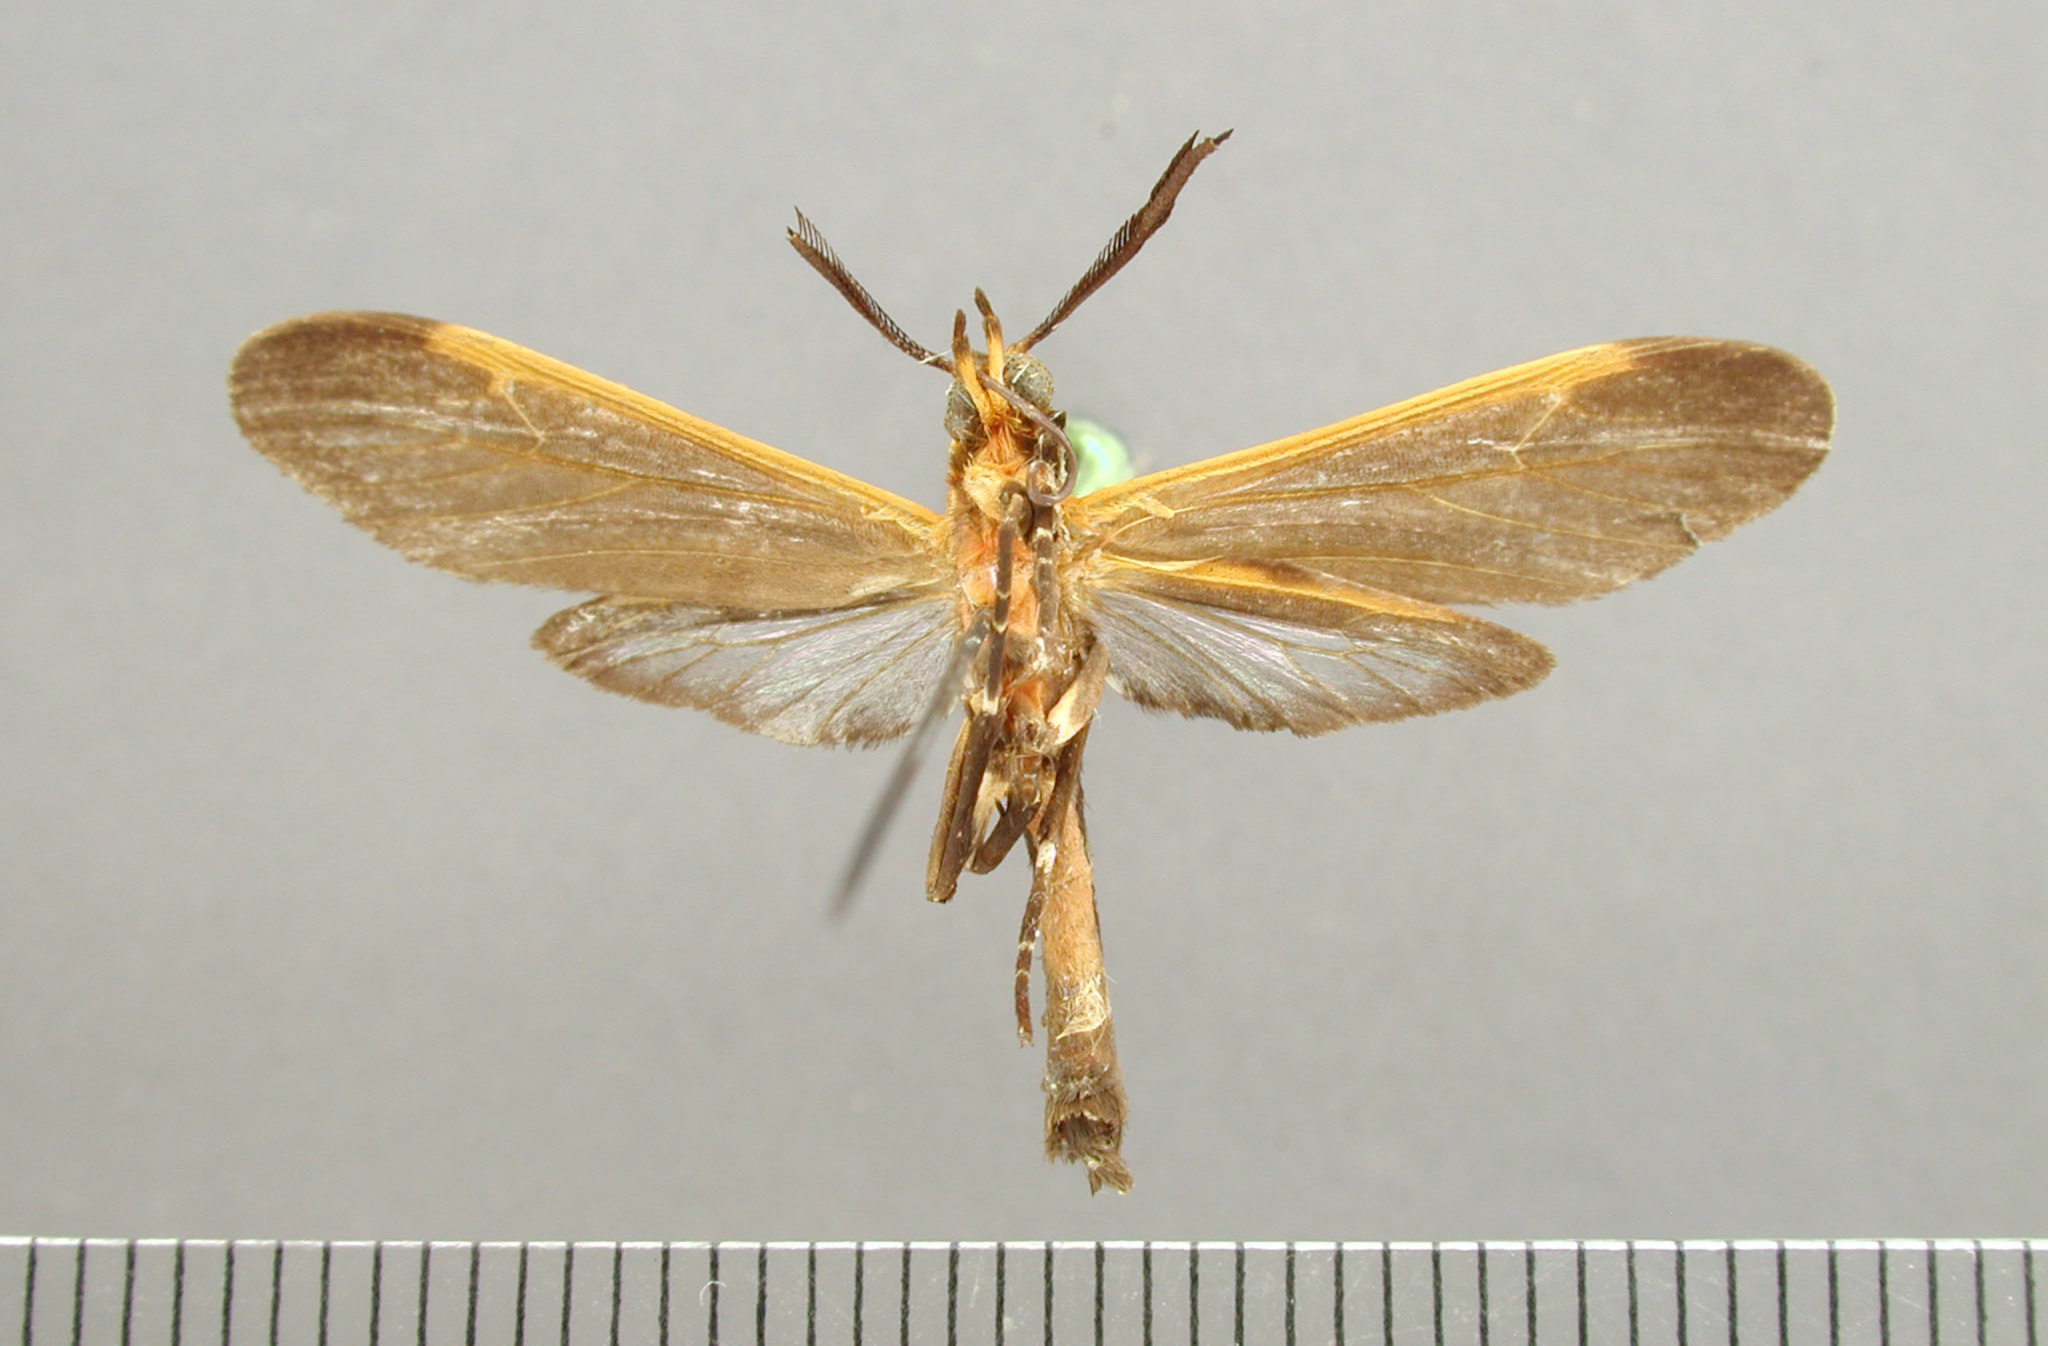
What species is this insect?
Correbia fulvescens
